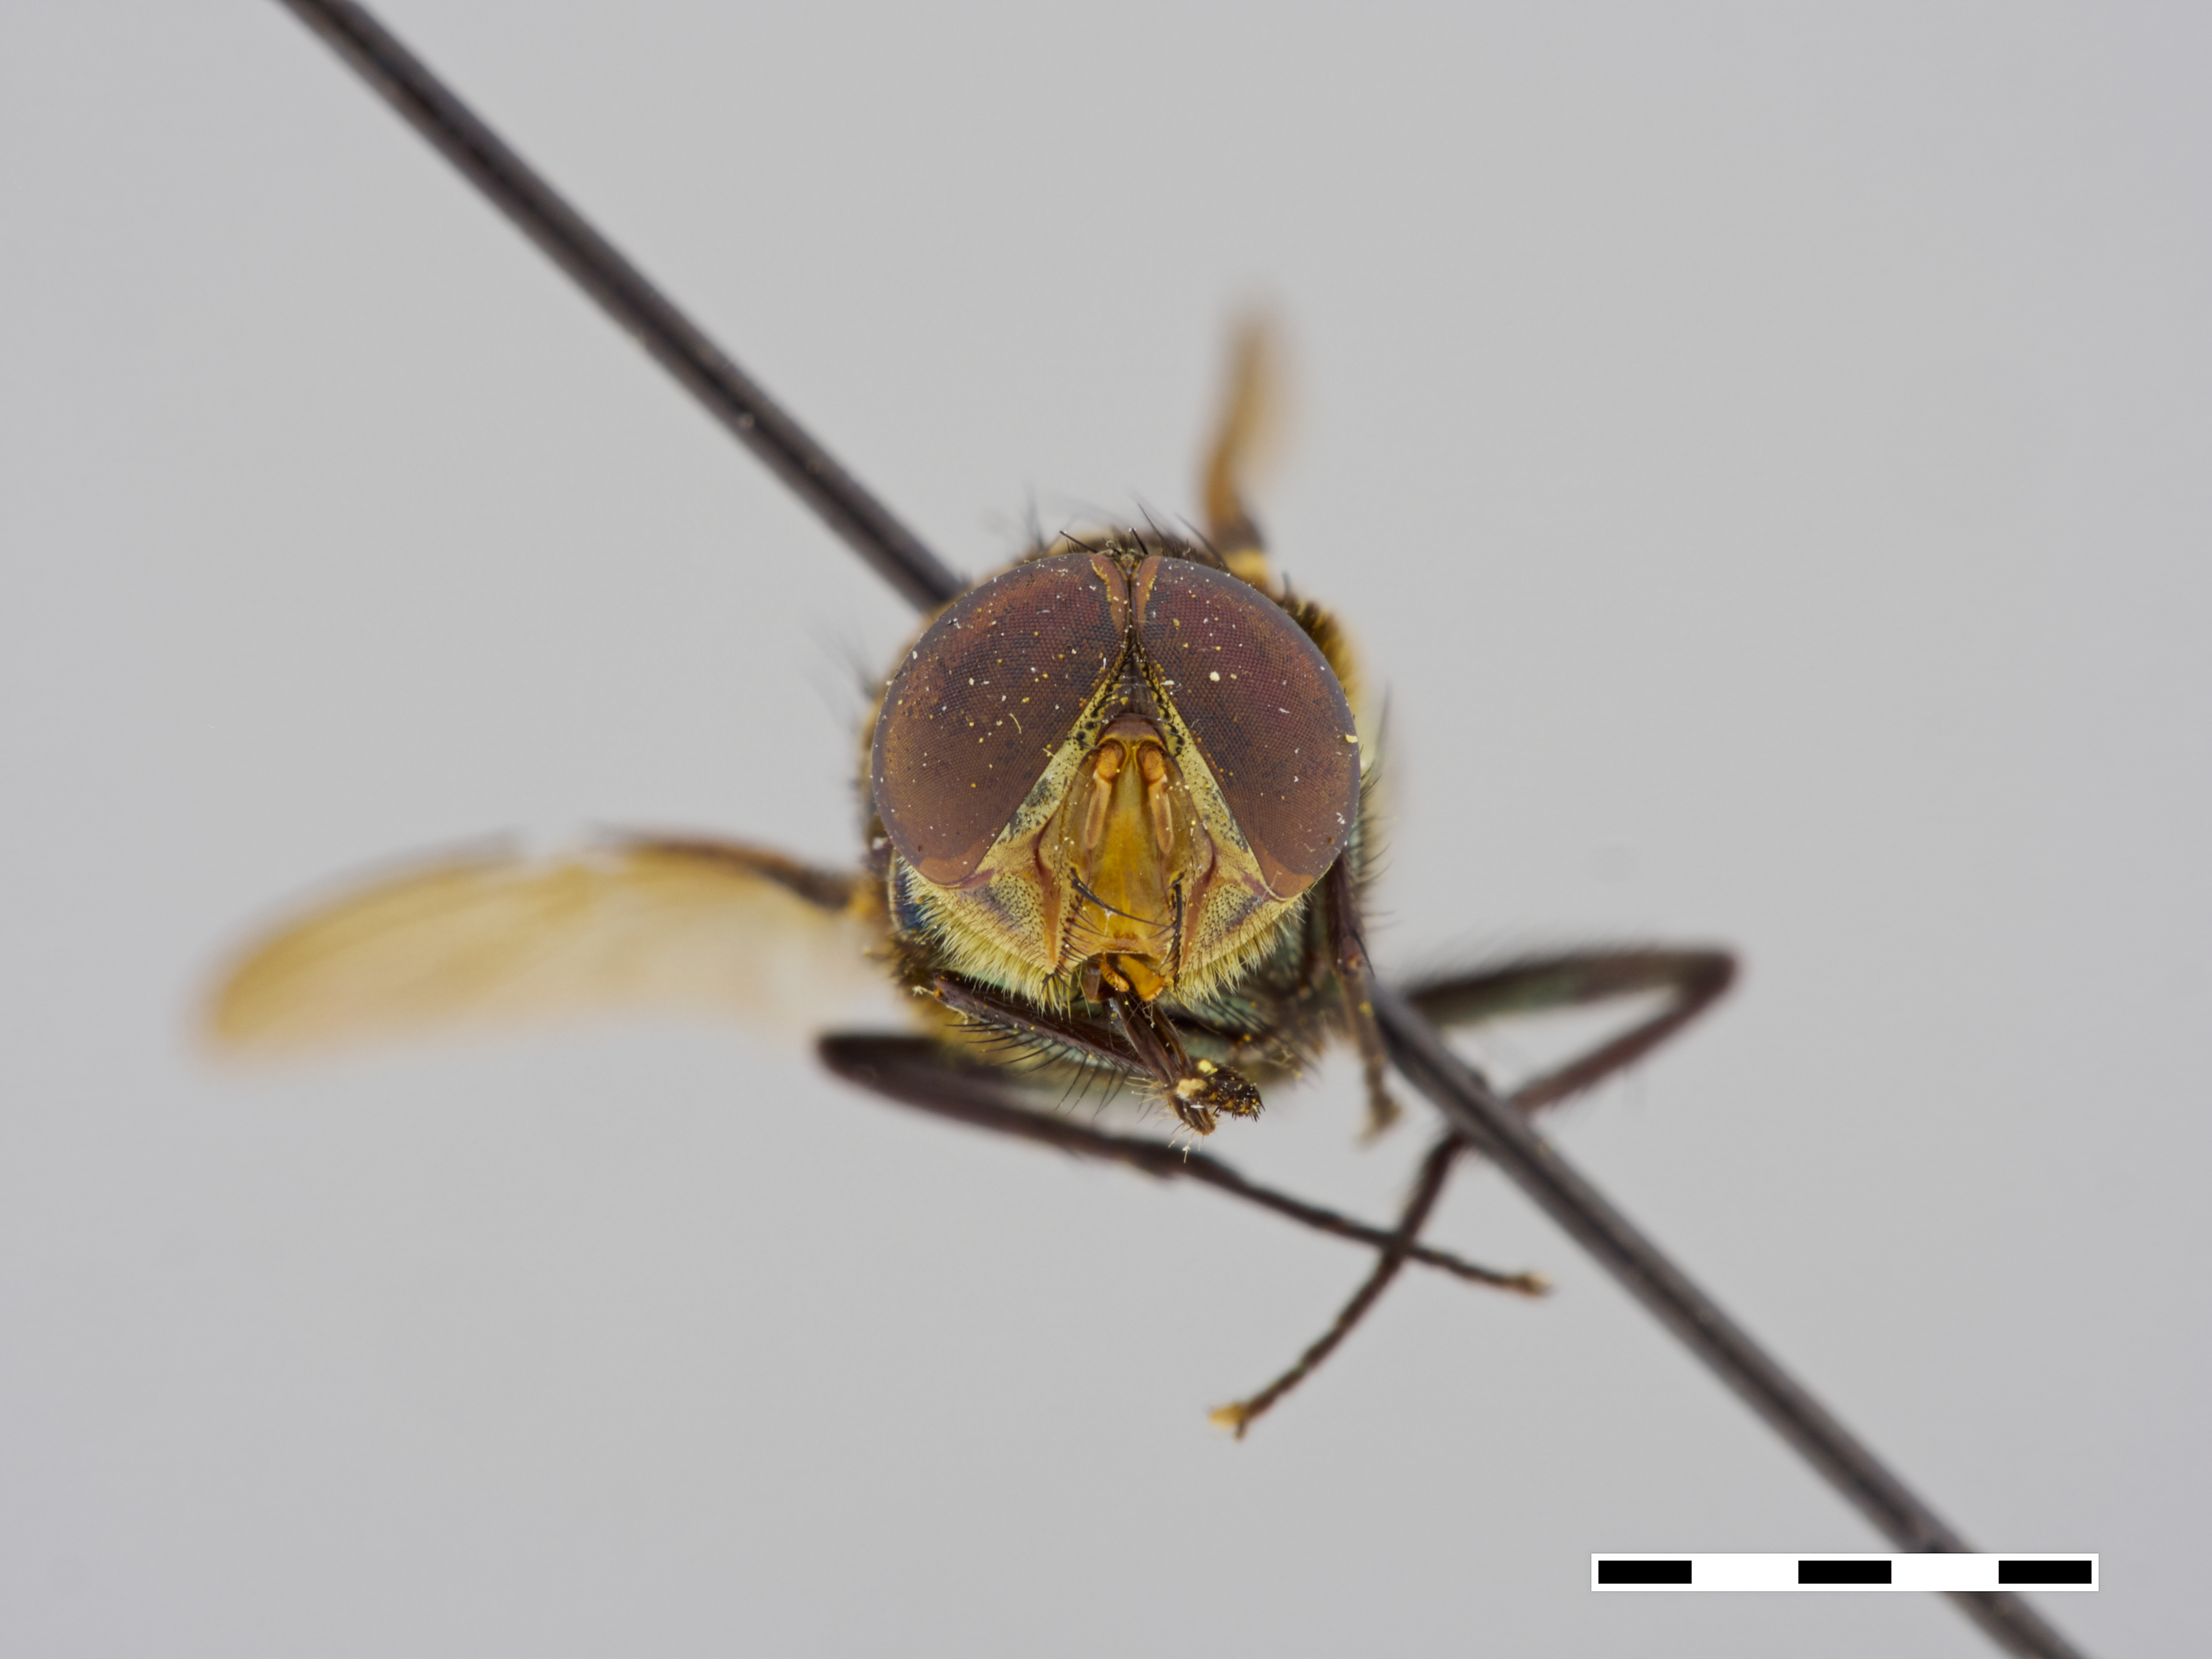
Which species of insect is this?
Isomyia discalis
